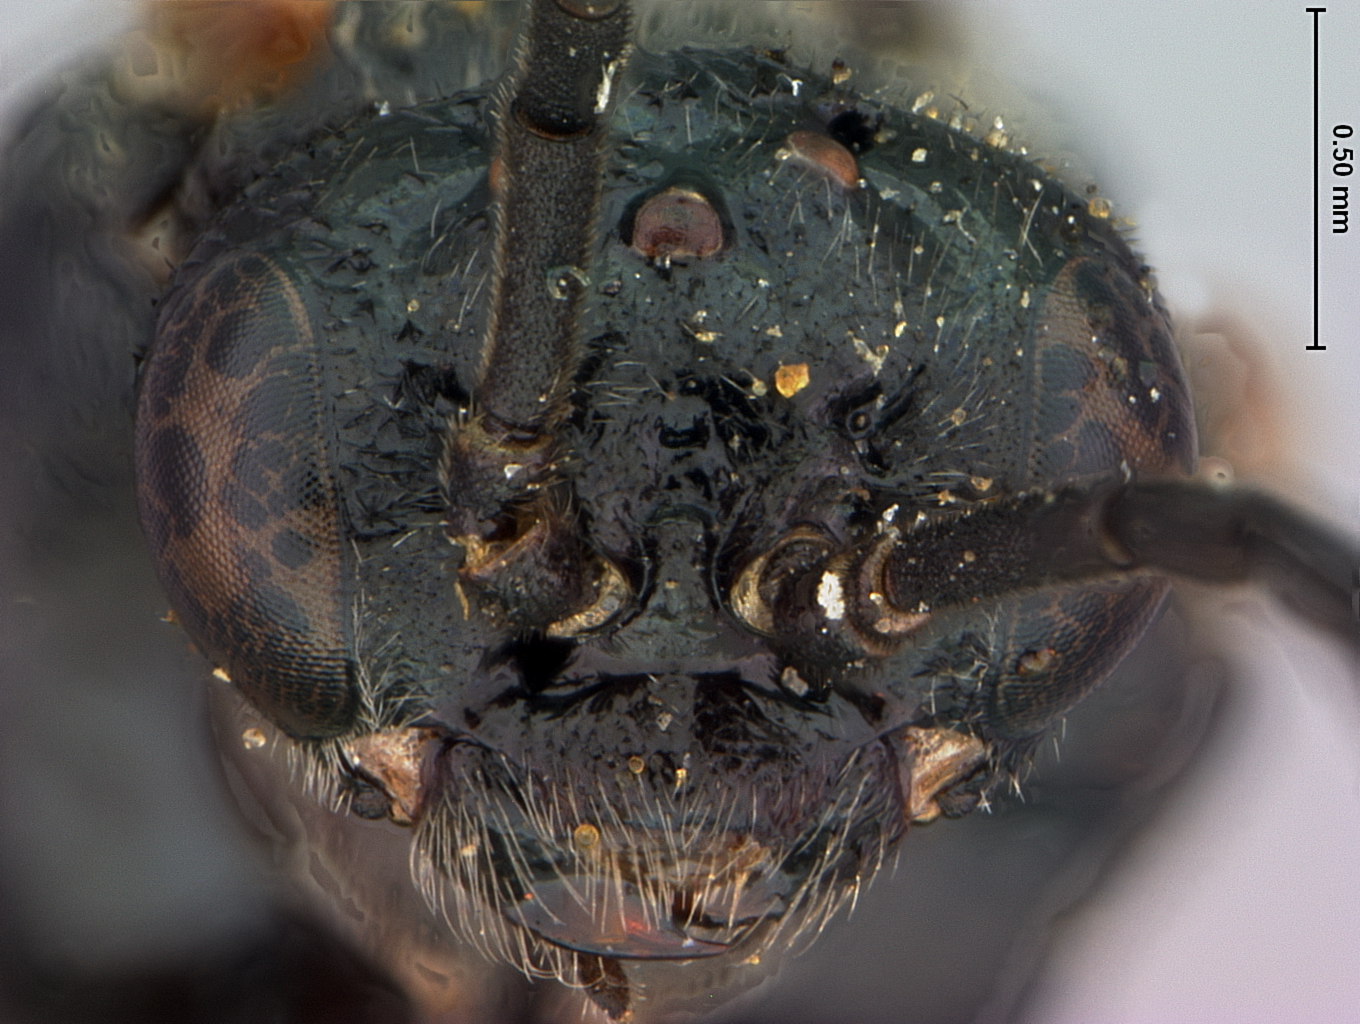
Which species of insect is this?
Erythraspides tuckeri
